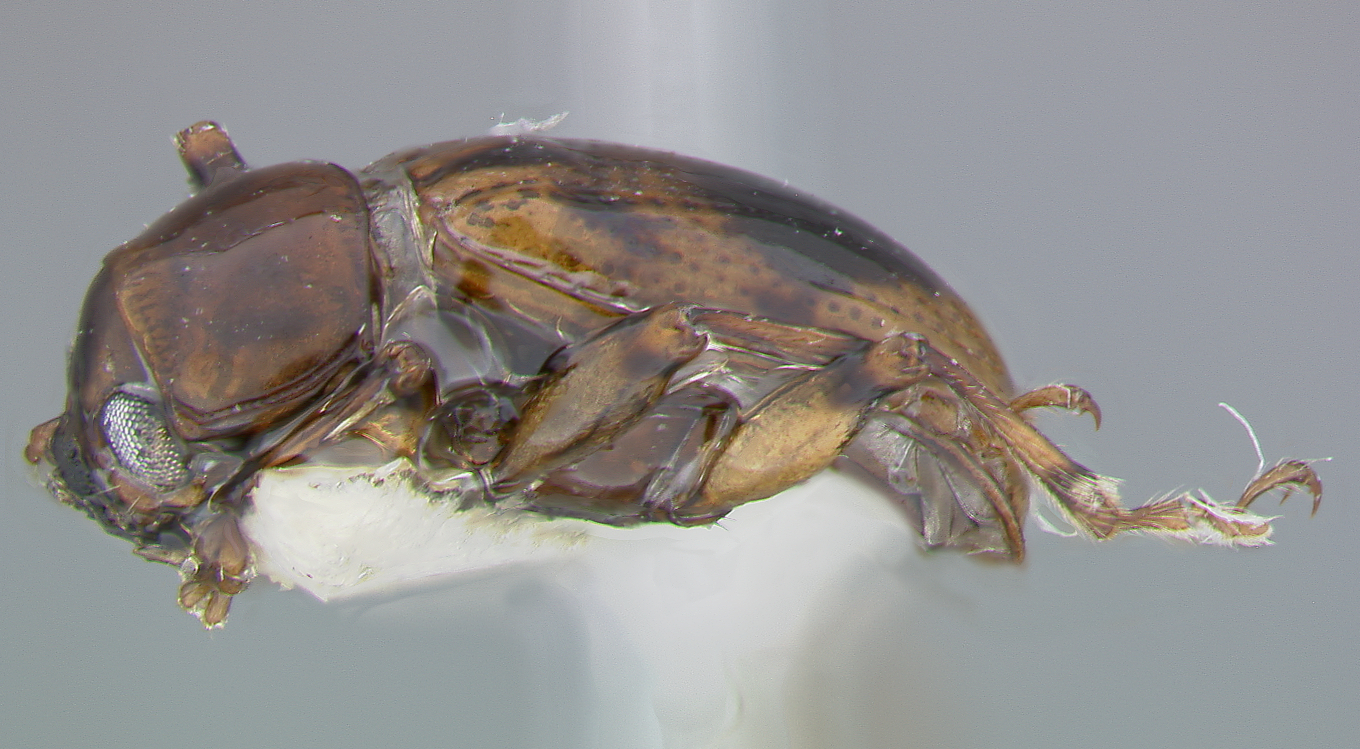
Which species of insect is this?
Metachroma nigromaculatum
